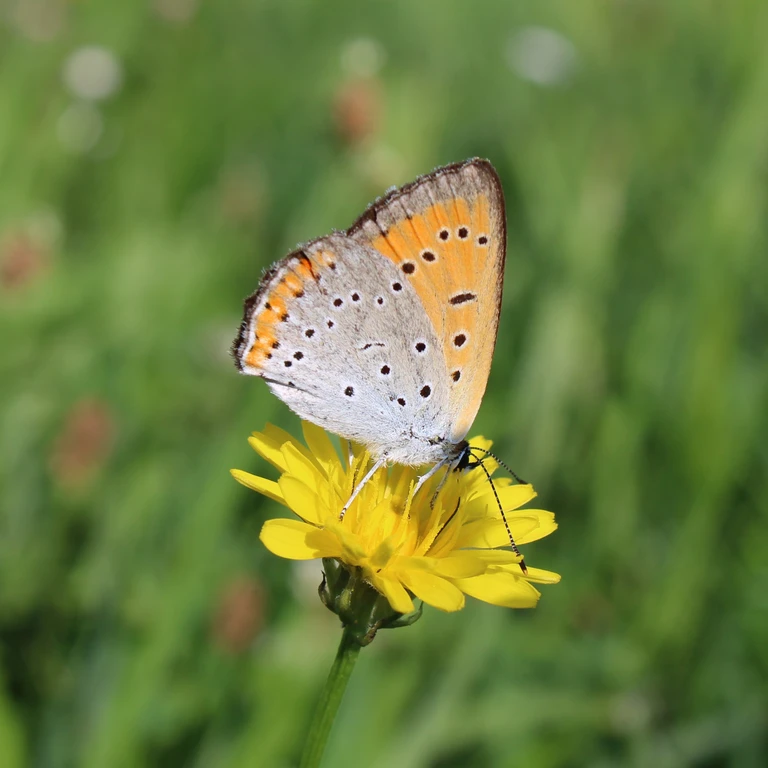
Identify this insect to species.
Lycaena dispar
